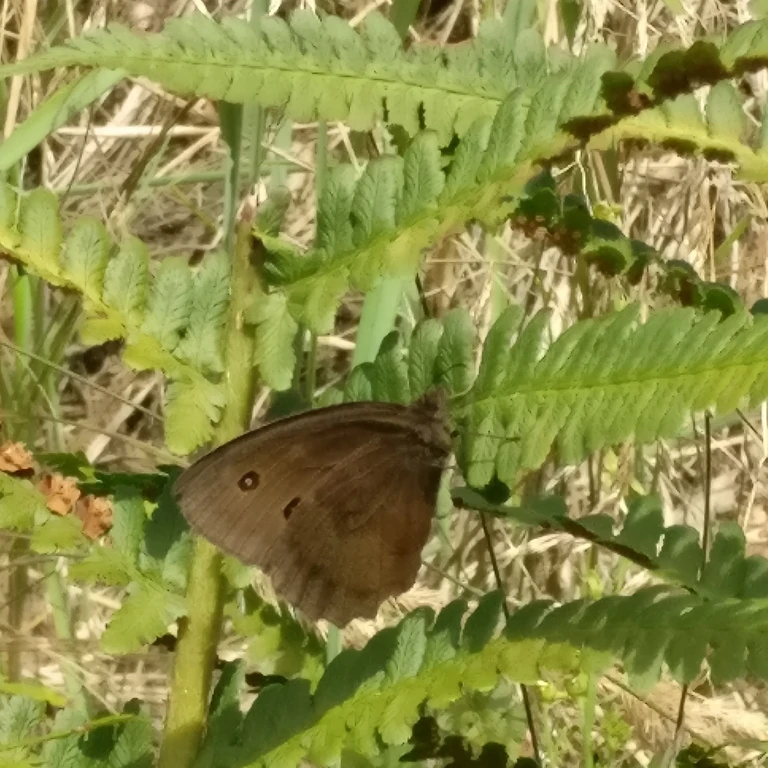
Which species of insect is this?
Minois dryas
